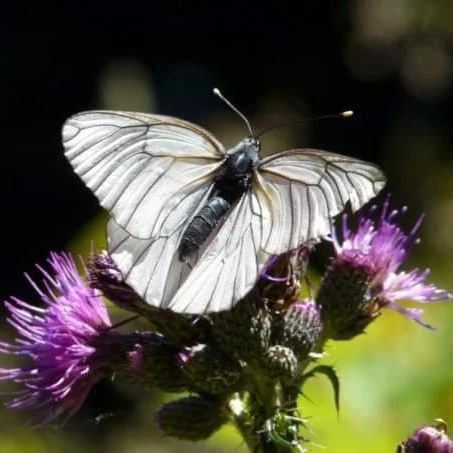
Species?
Aporia crataegi
